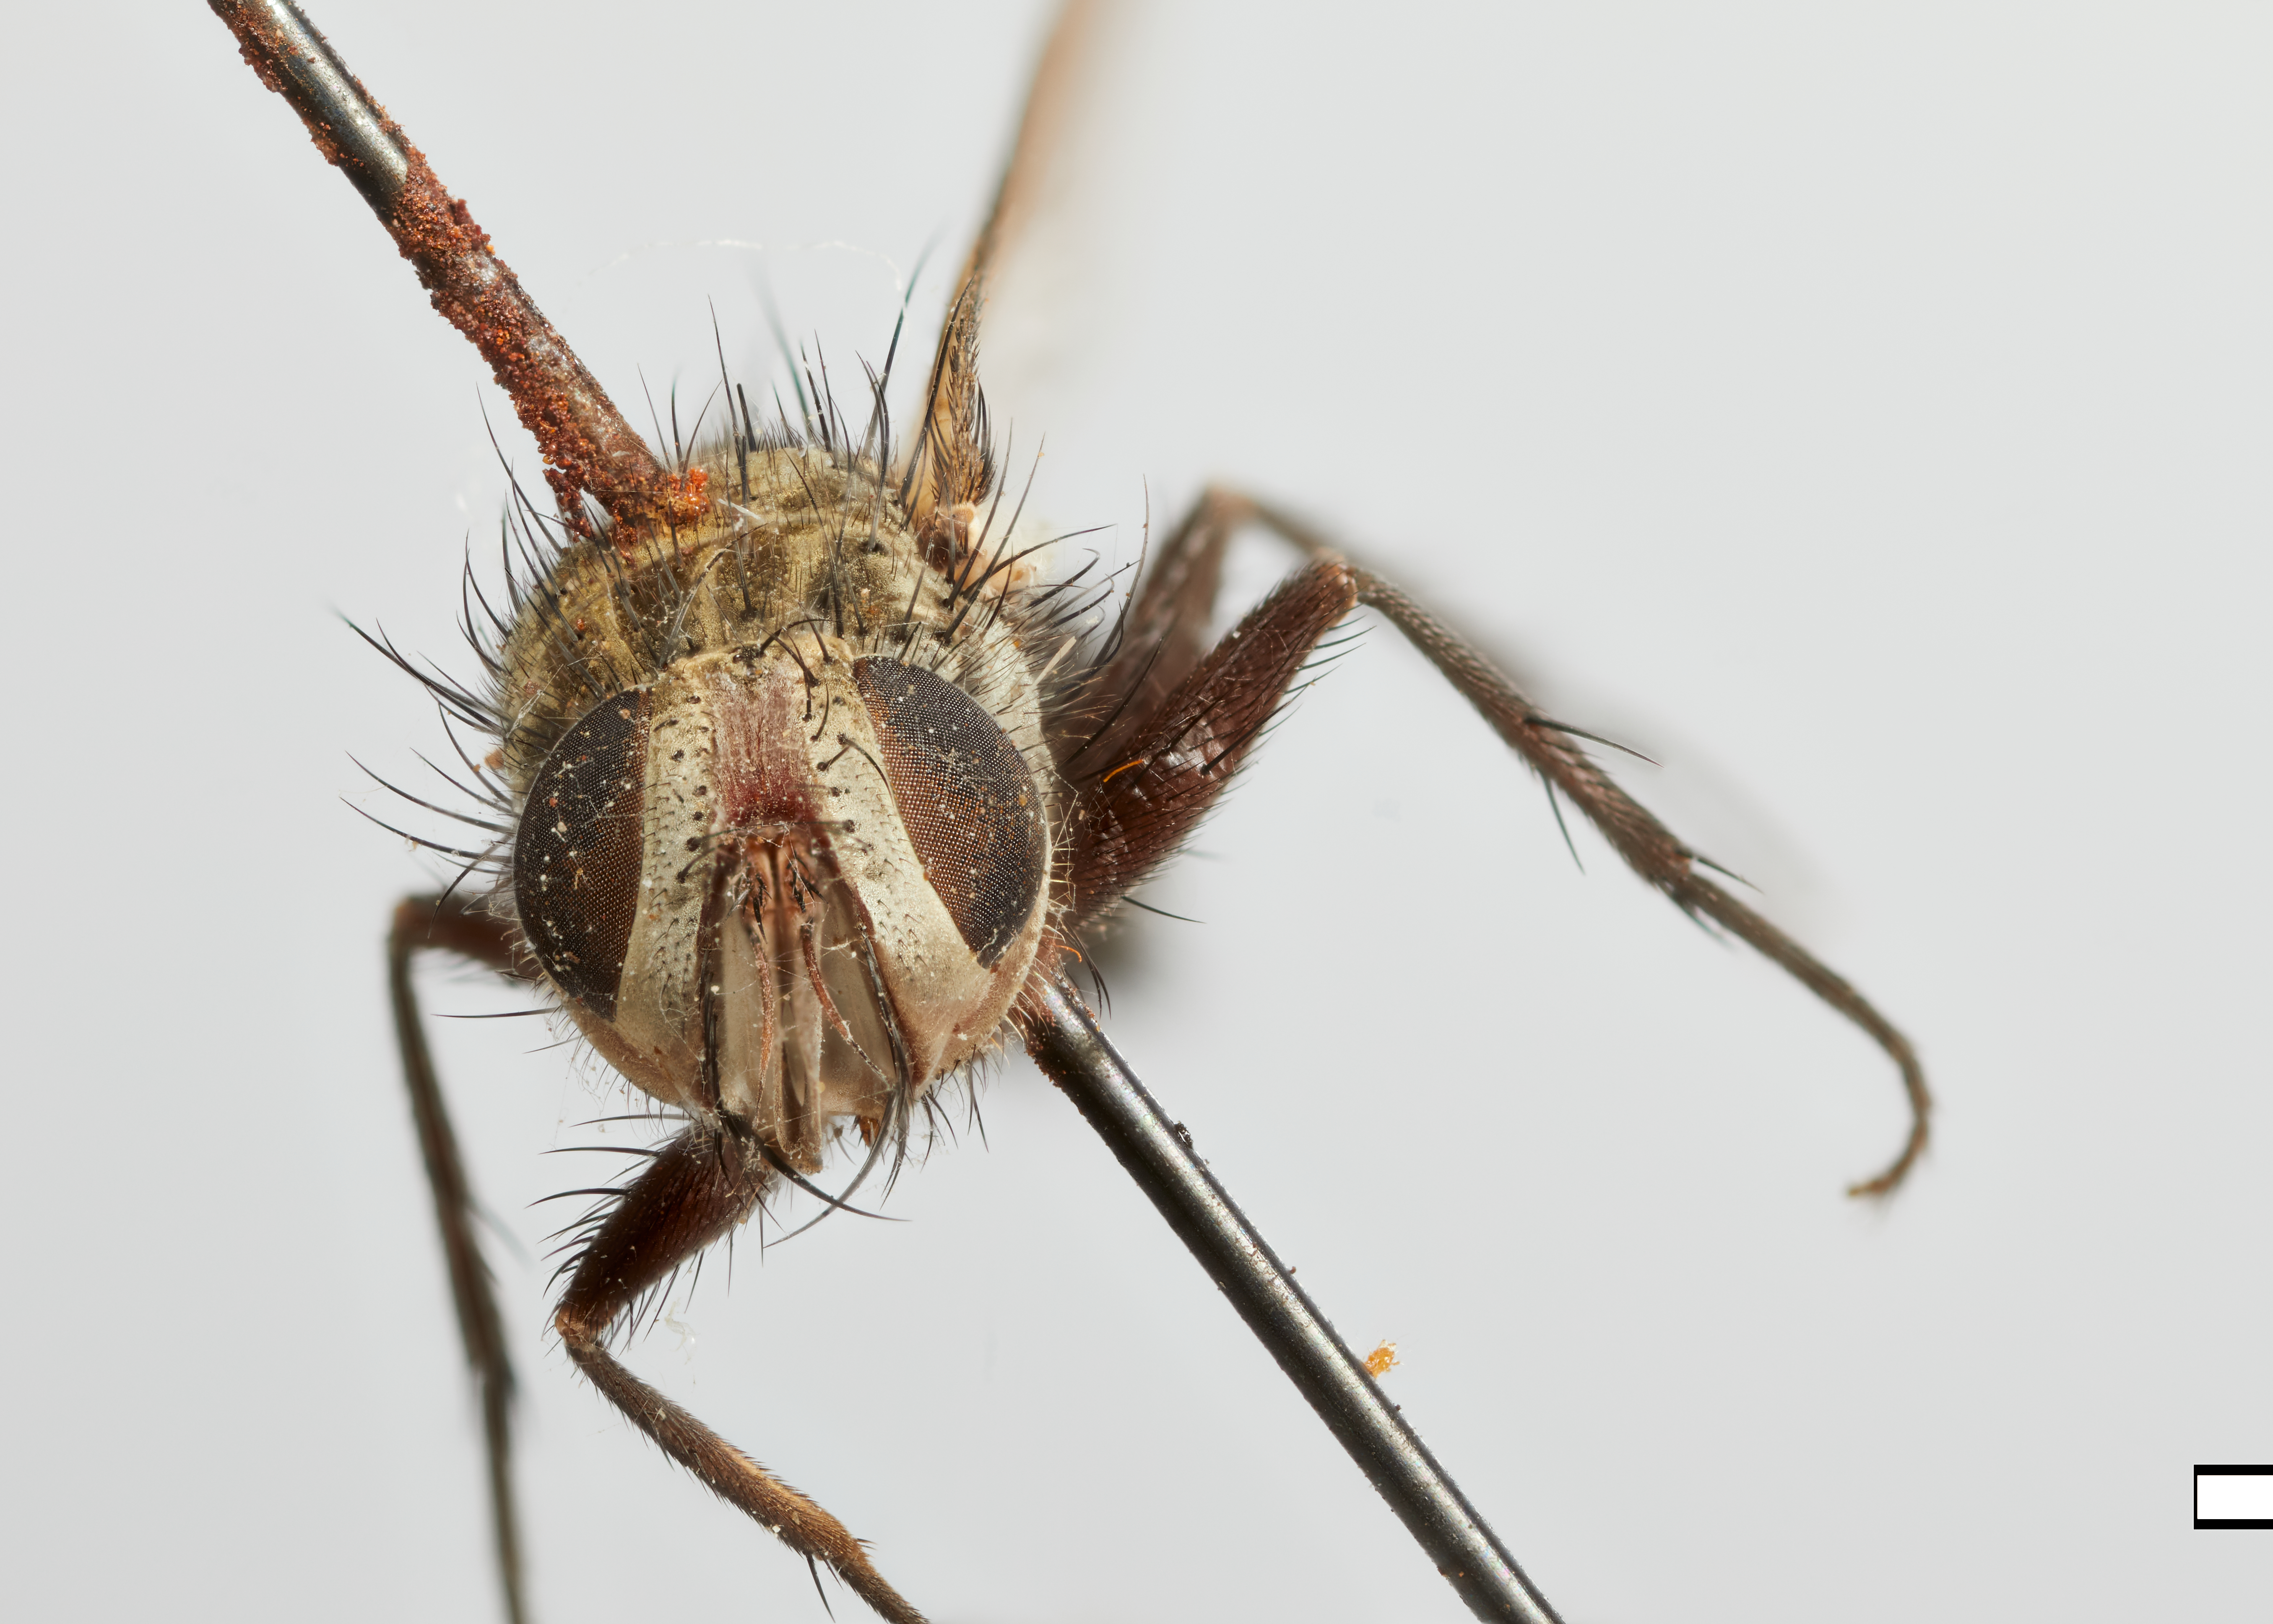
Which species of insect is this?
Centeter cinerea
